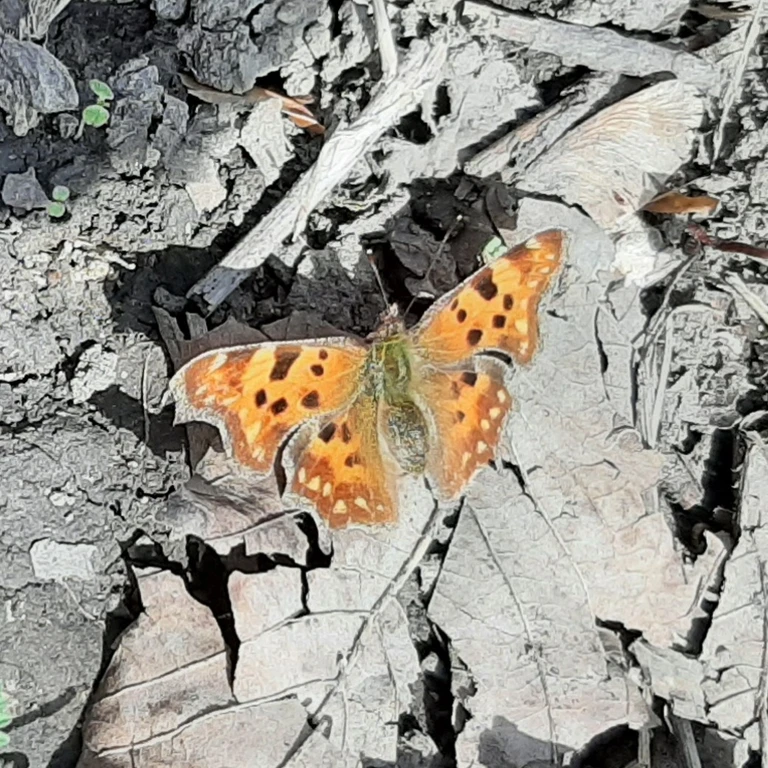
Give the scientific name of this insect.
Polygonia c-album
